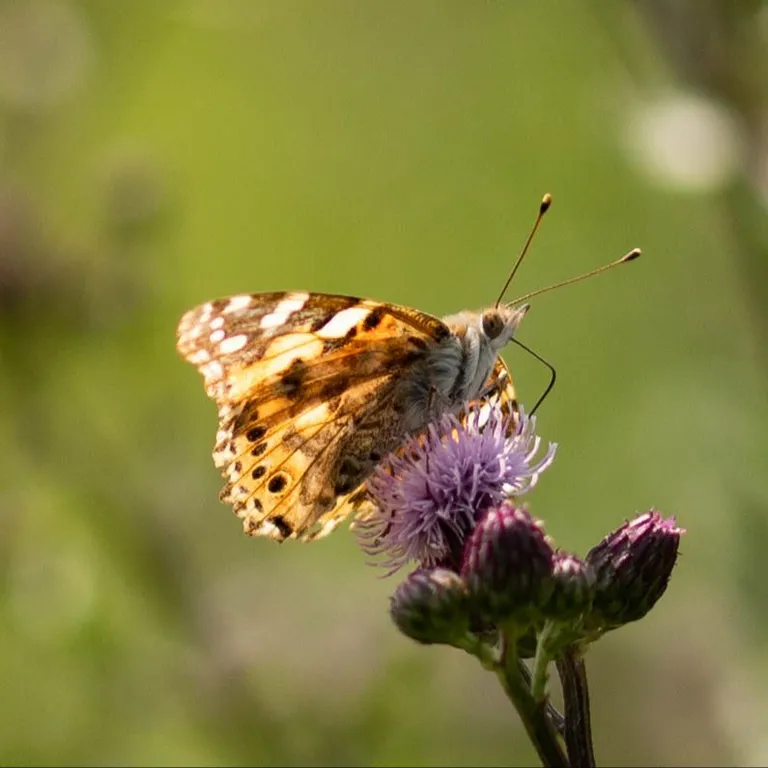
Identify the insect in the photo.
Vanessa cardui
